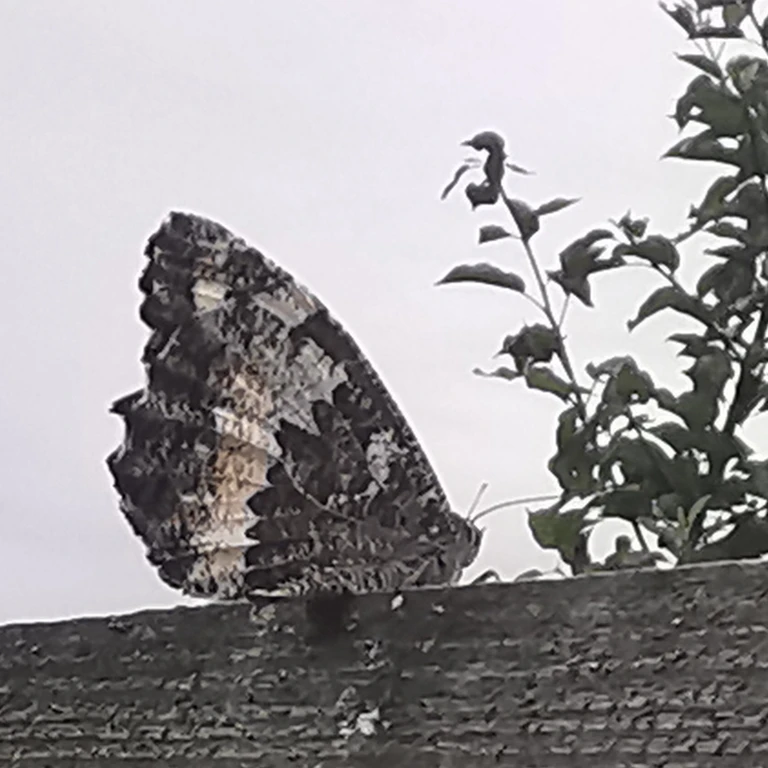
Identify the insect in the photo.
Brintesia circe
